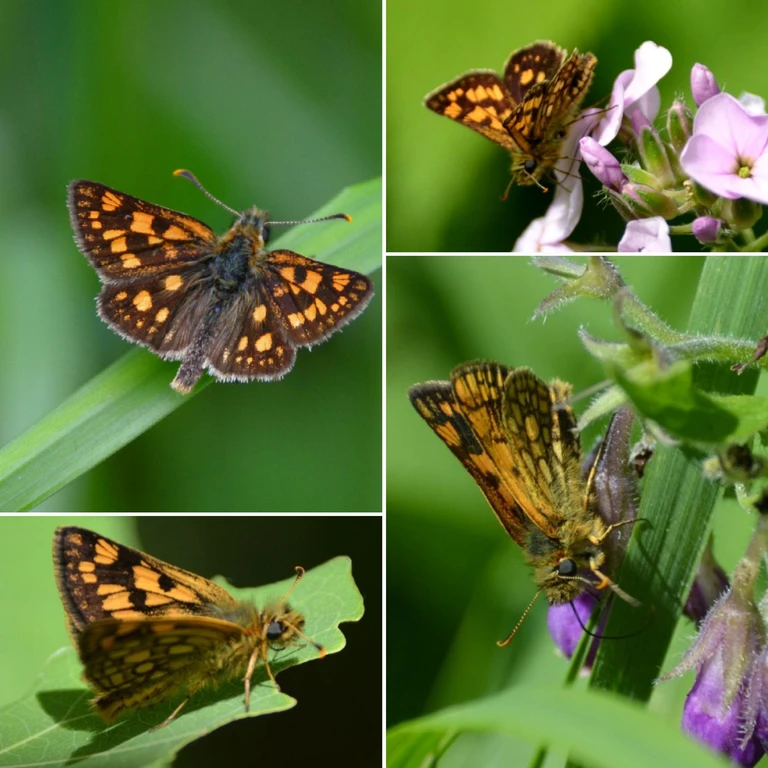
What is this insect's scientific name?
Carterocephalus palaemon
